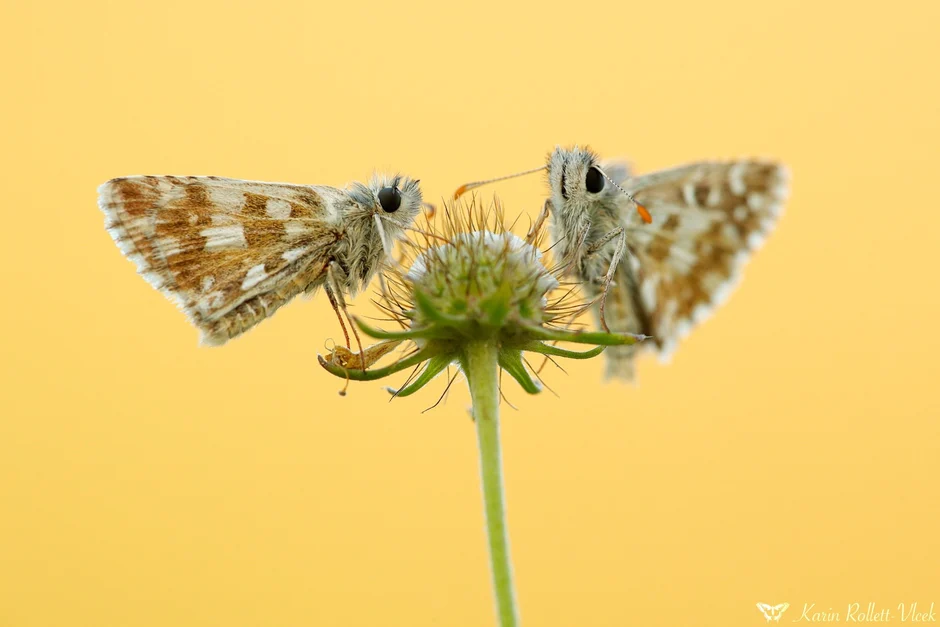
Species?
Pyrgus armoricanus
